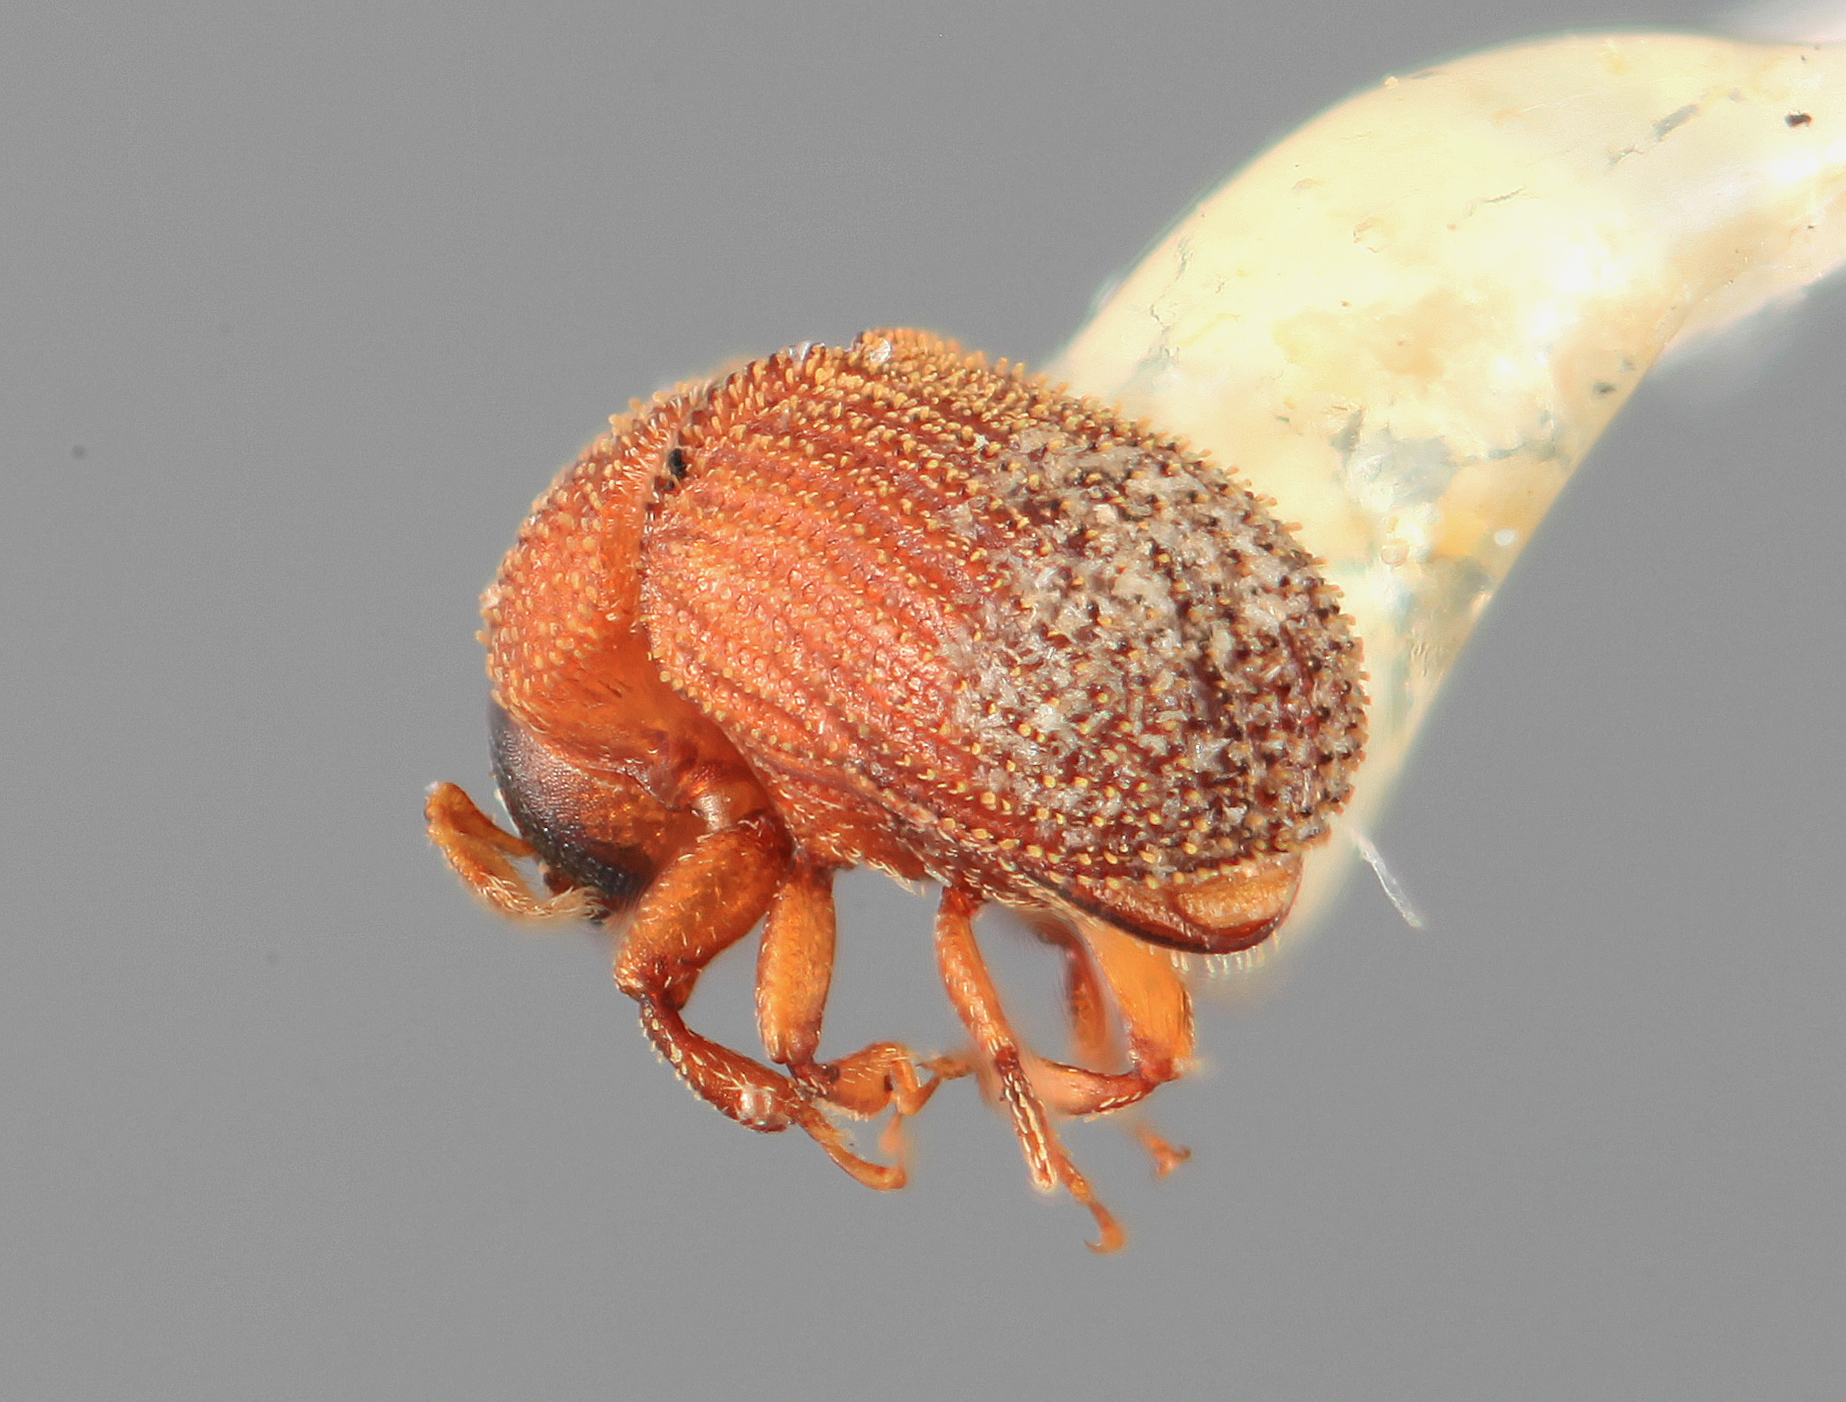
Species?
Chramesus denticulatus
